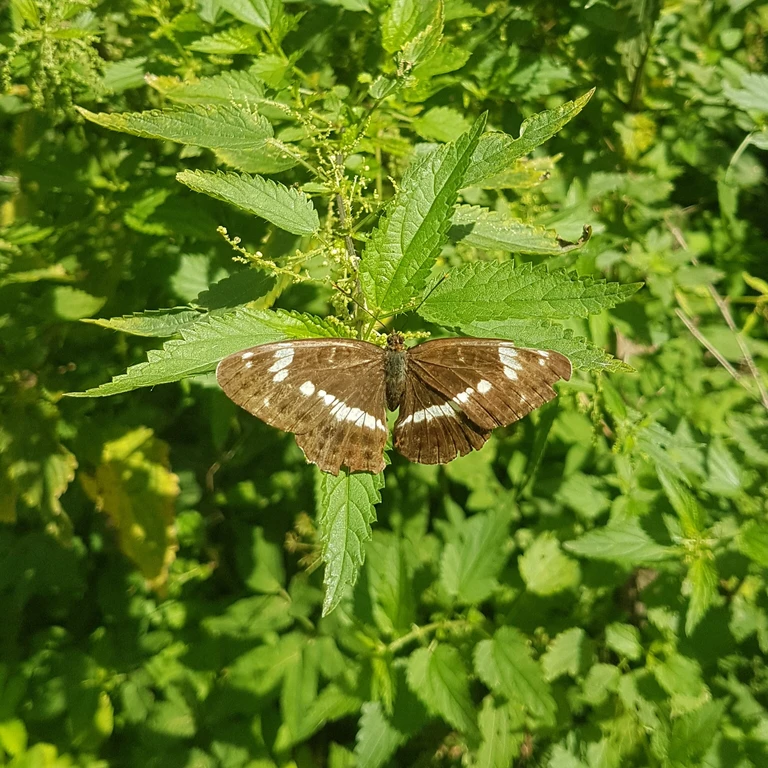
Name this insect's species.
Limenitis camilla (also Ladoga camilla)
